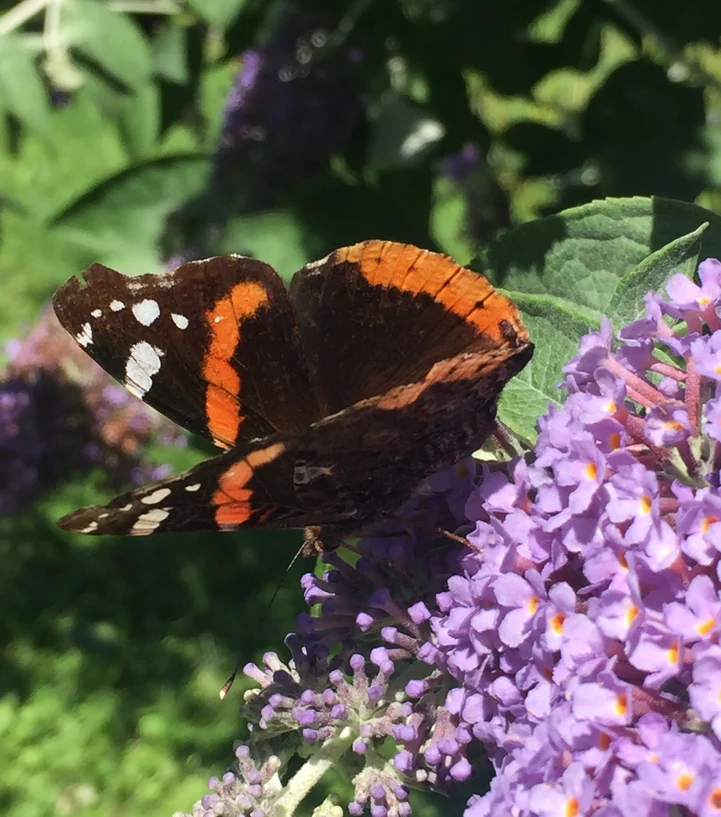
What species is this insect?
Vanessa atalanta
